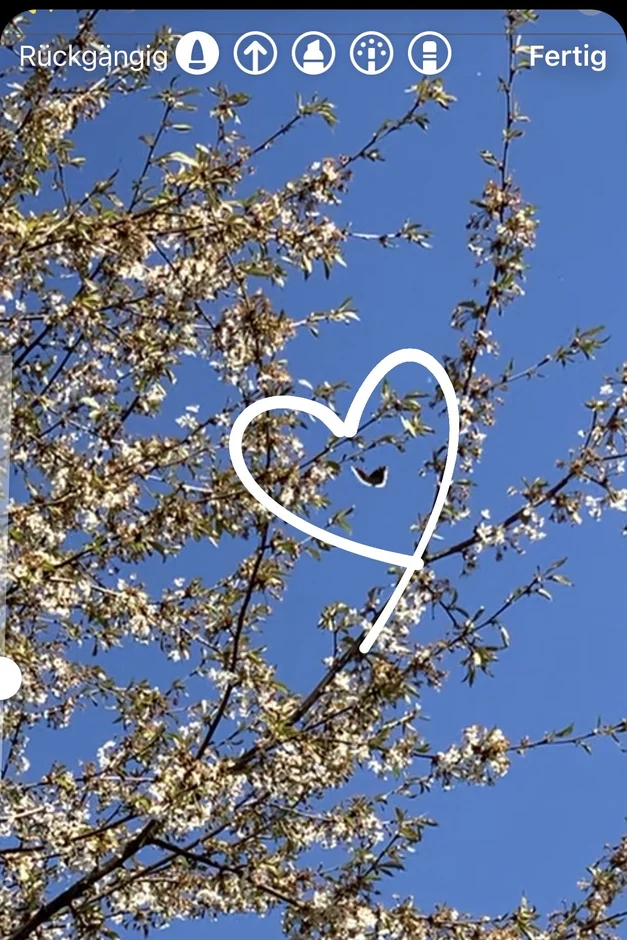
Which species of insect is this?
Nymphalis antiopa
